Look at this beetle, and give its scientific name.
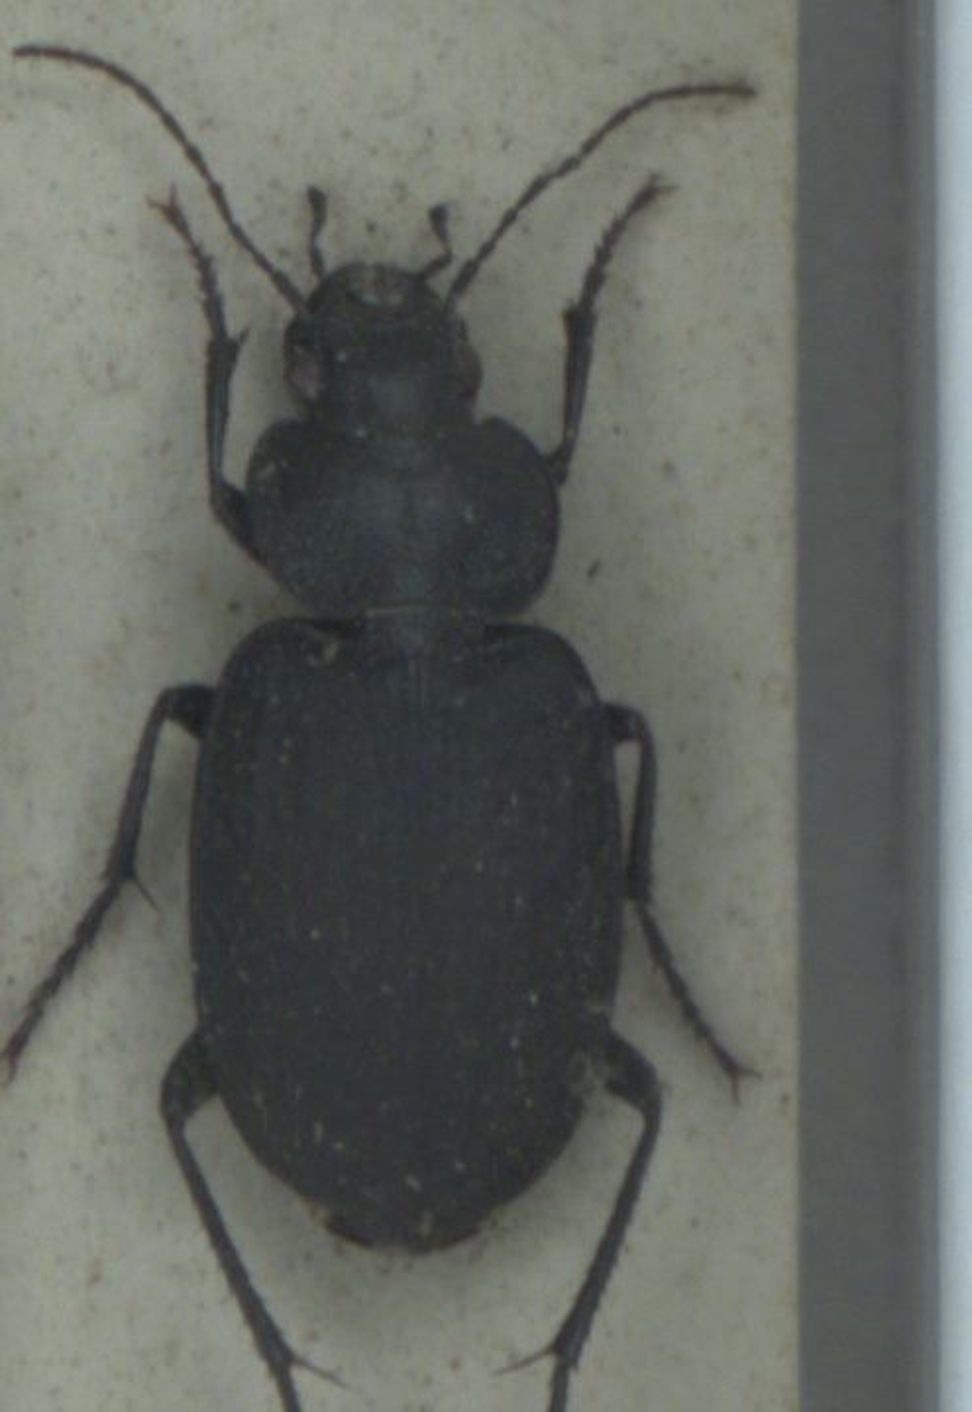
Licinus punctatulus
